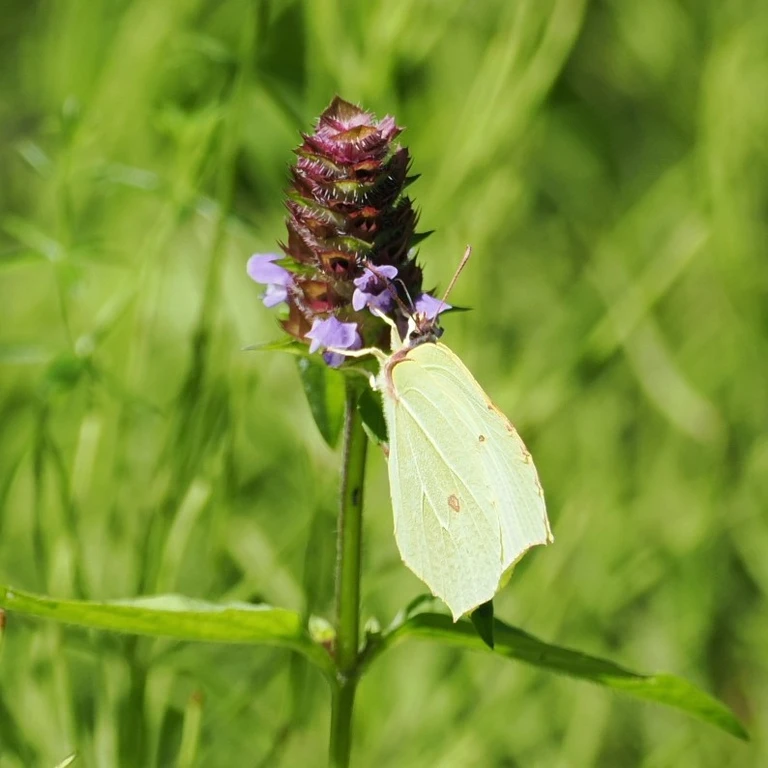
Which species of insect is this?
Gonepteryx rhamni
